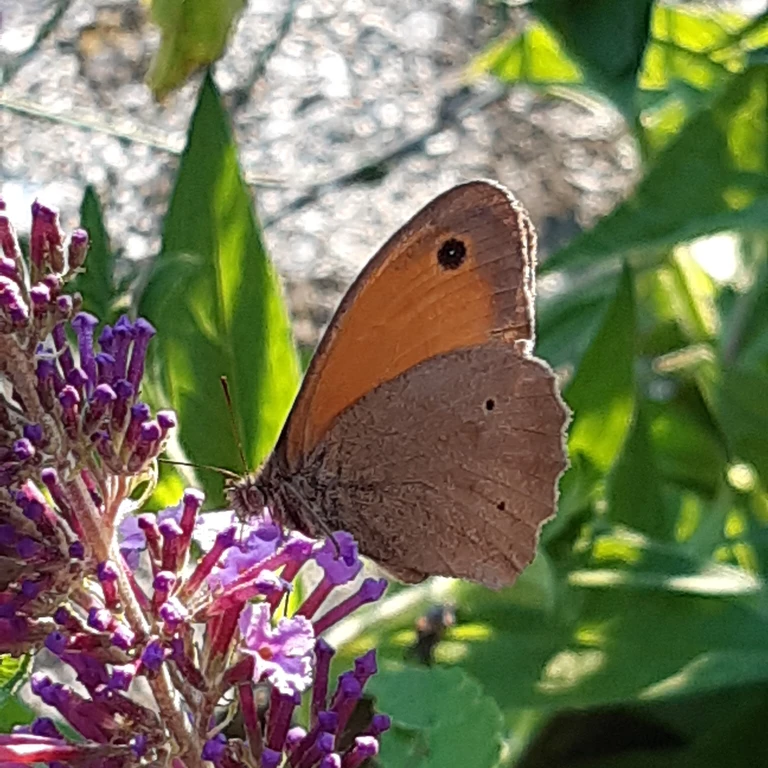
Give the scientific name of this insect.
Maniola jurtina
